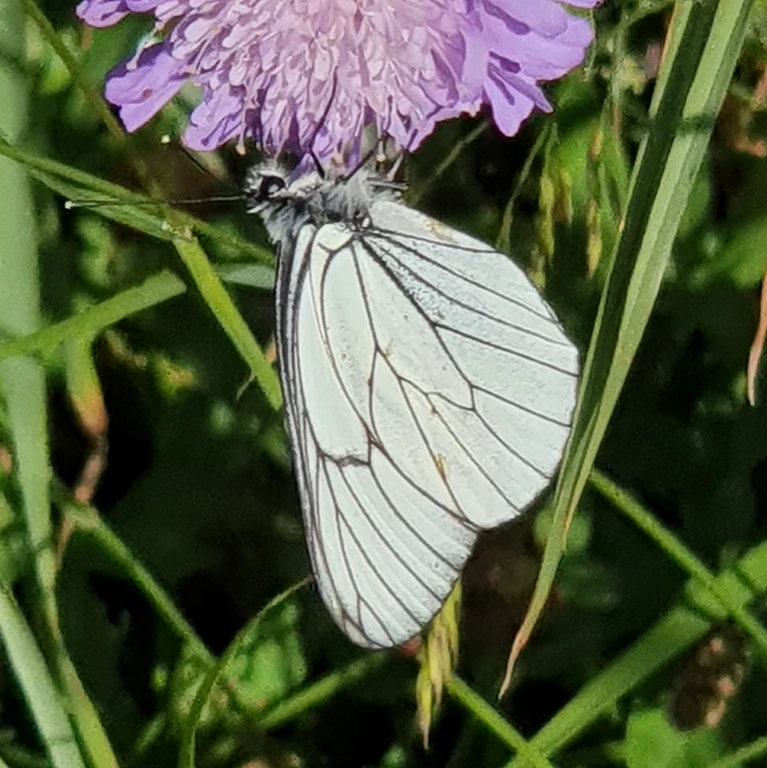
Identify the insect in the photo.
Aporia crataegi
